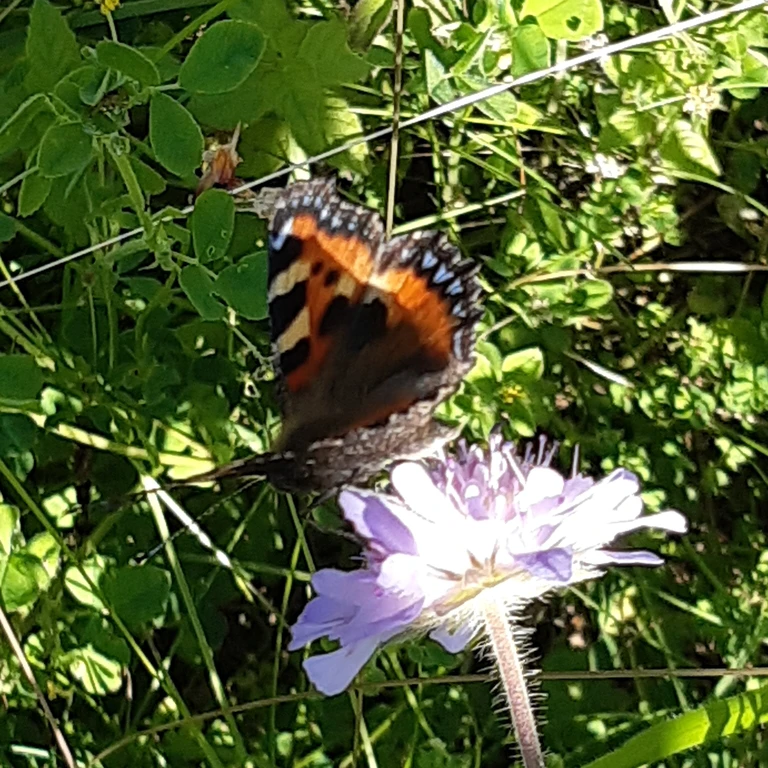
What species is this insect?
Aglais urticae
